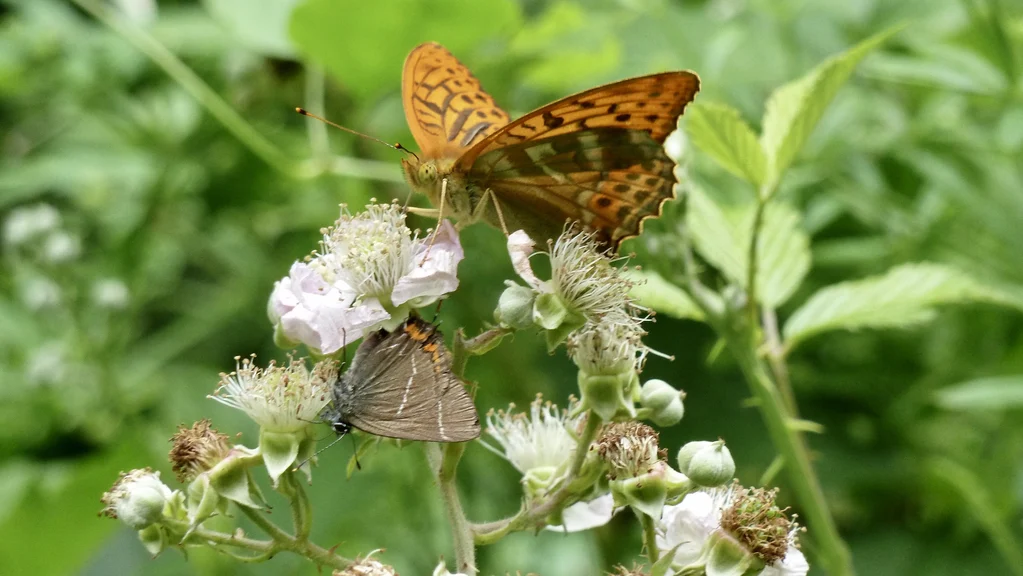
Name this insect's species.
Argynnis paphia
